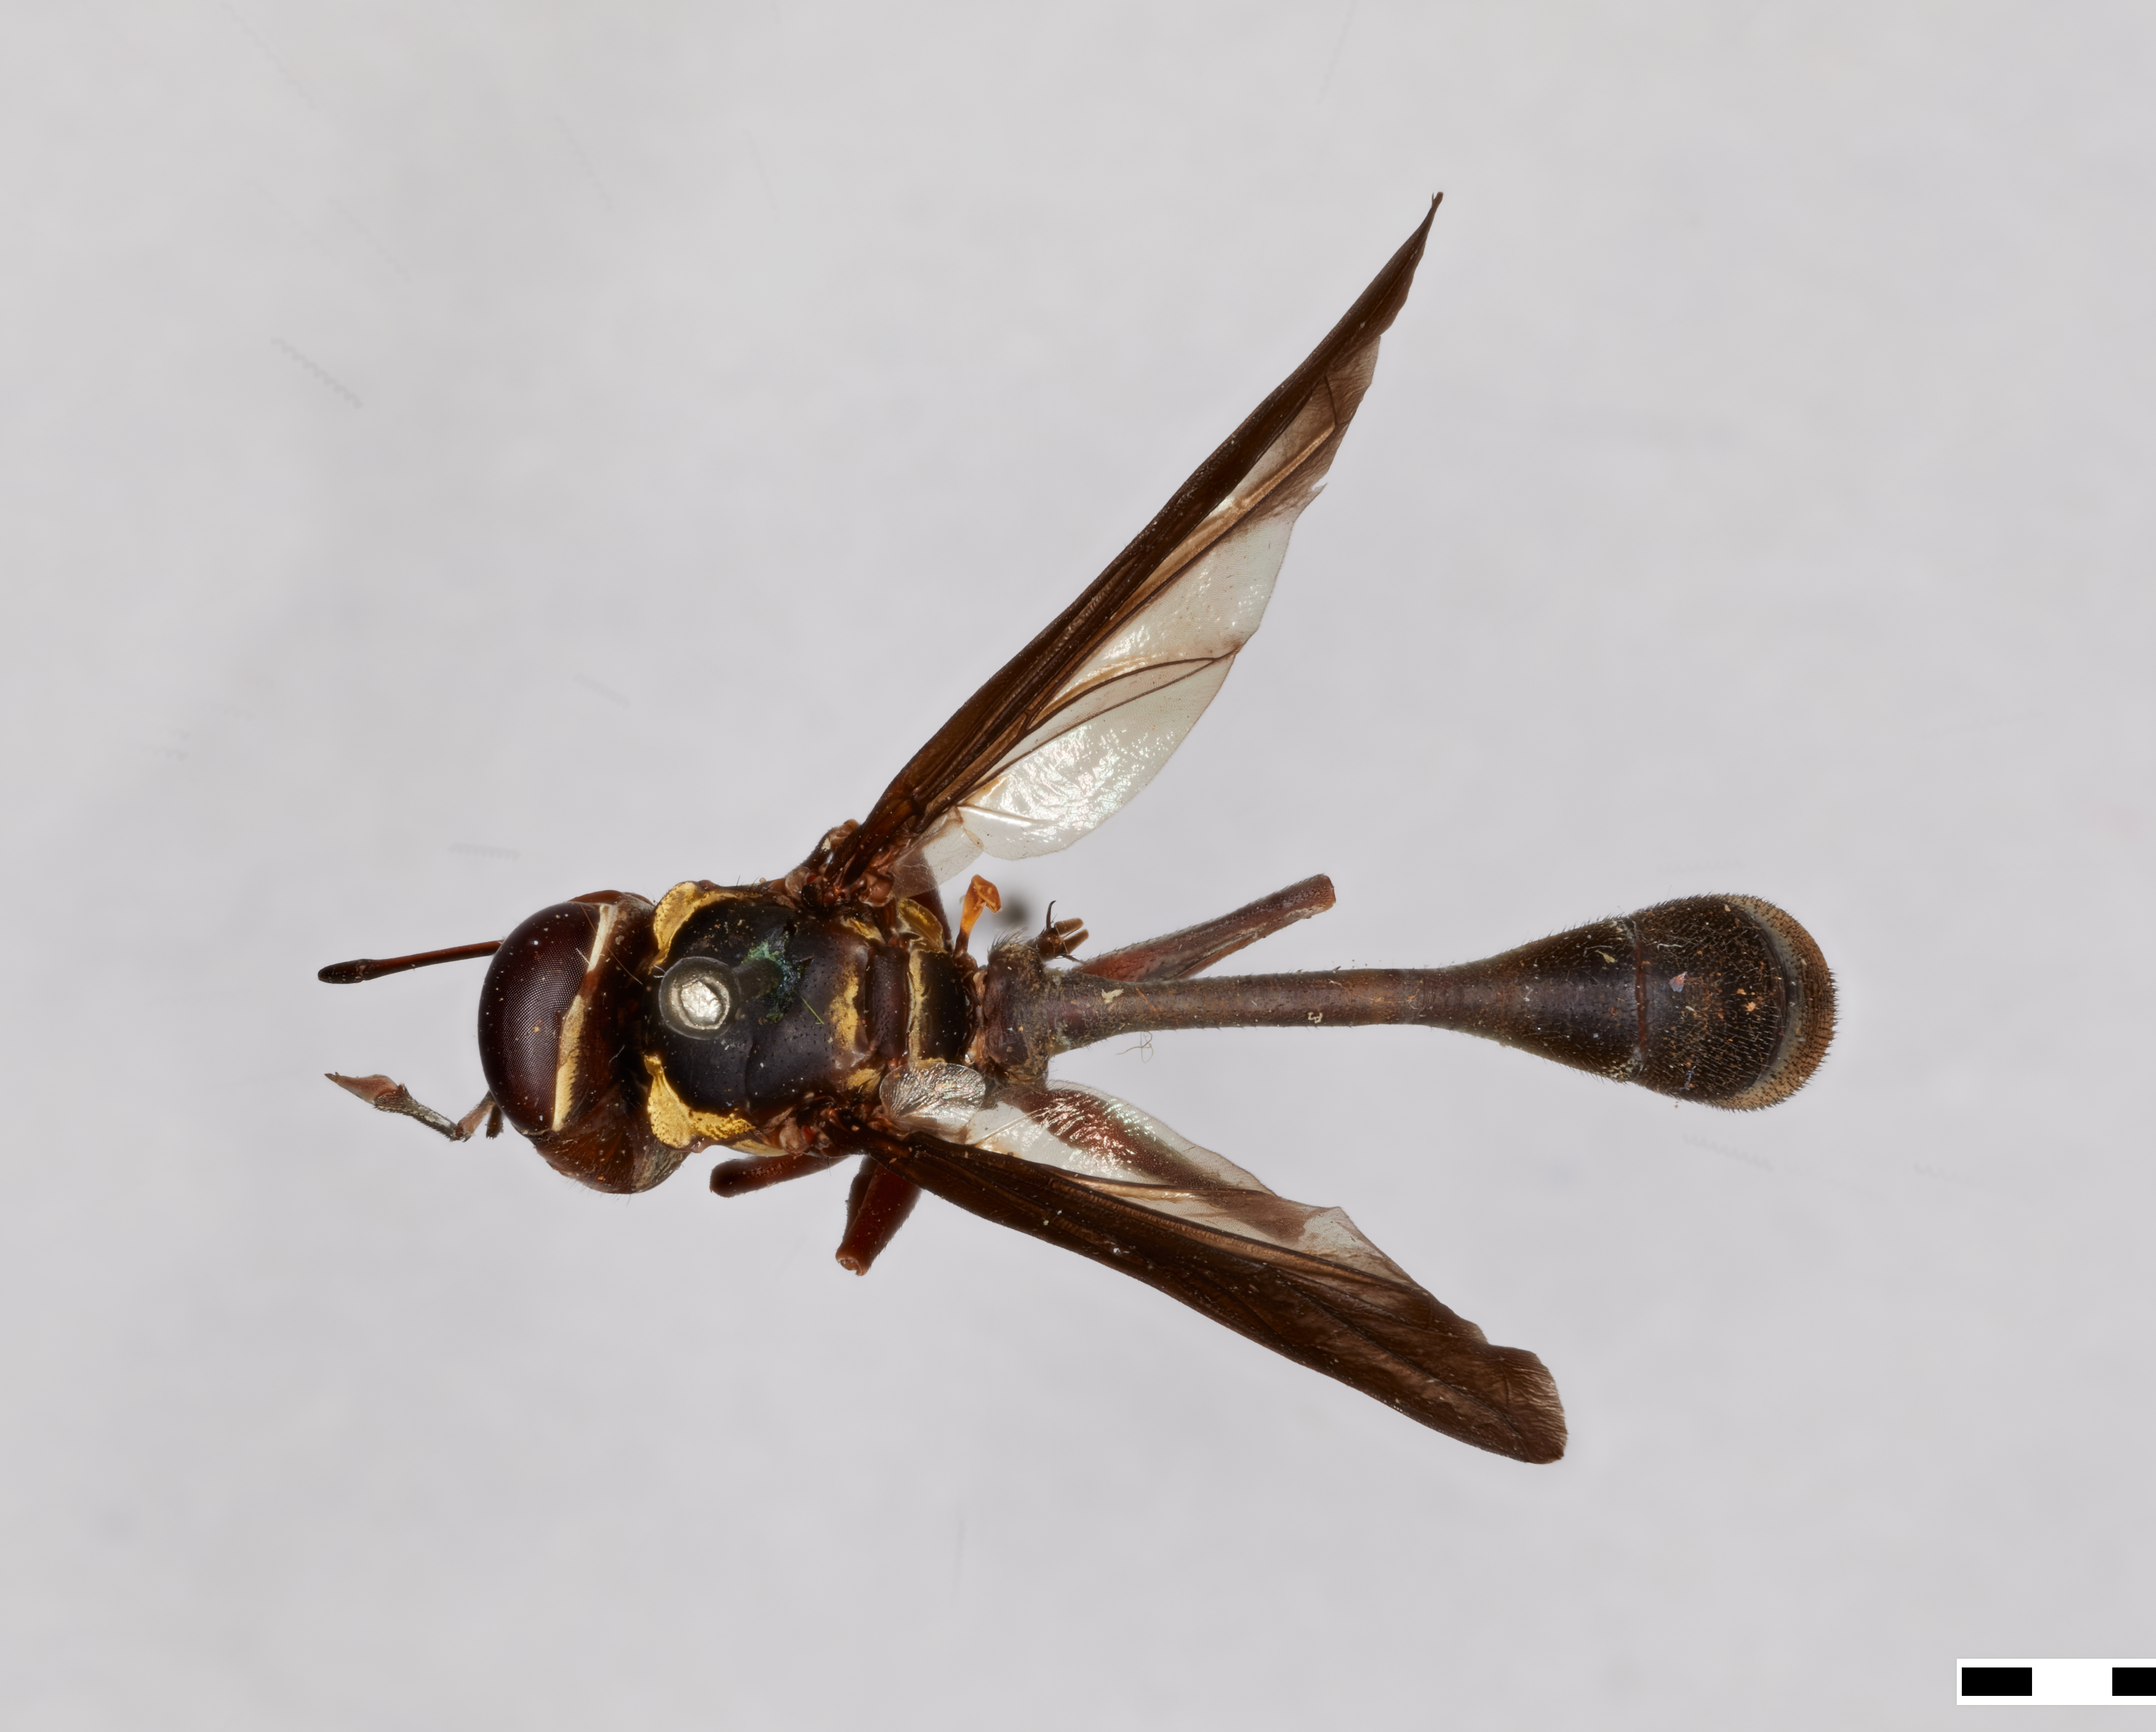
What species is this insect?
Physocephala philippinensis
